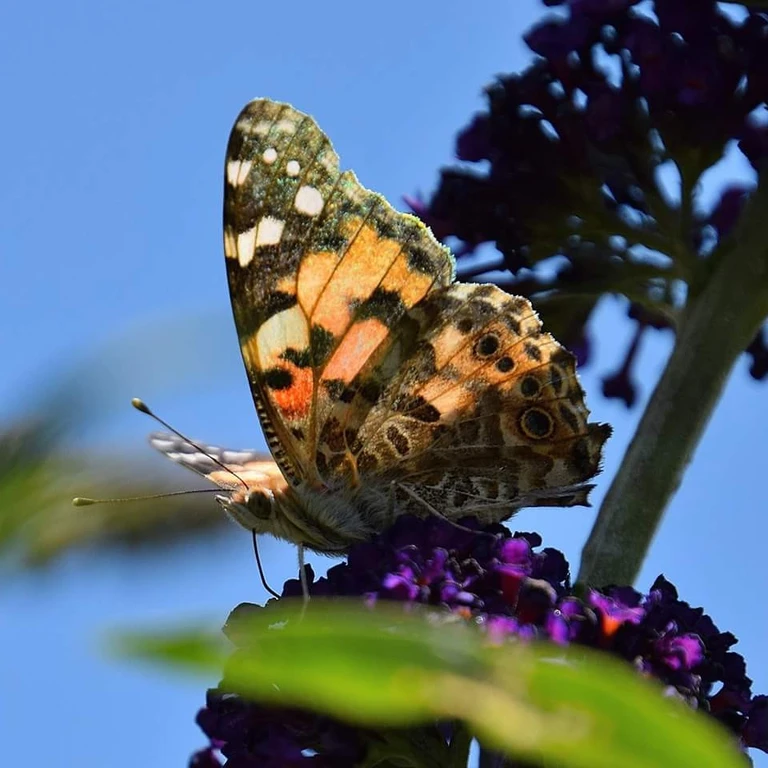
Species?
Vanessa cardui
